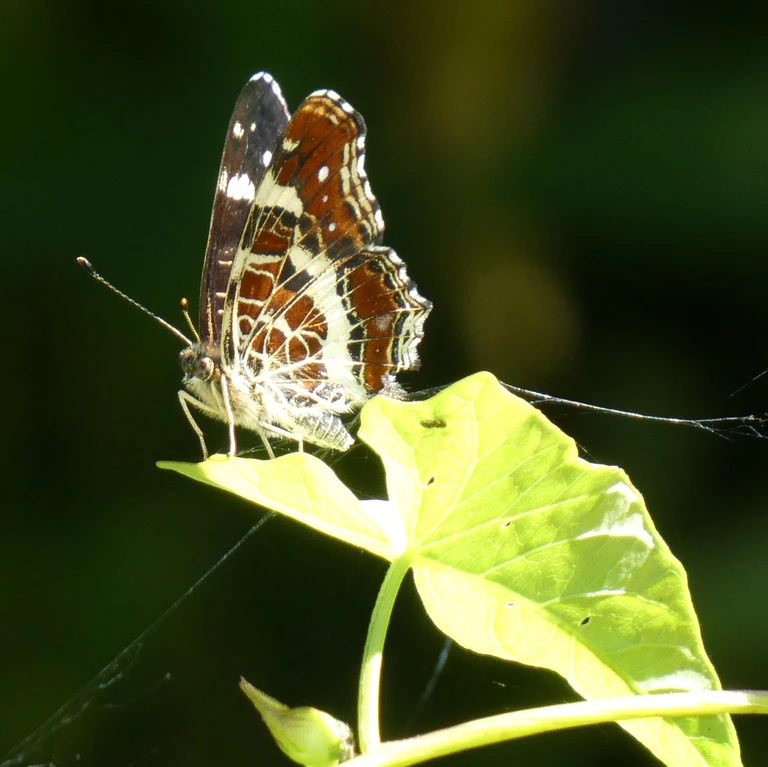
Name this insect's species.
Araschnia levana
